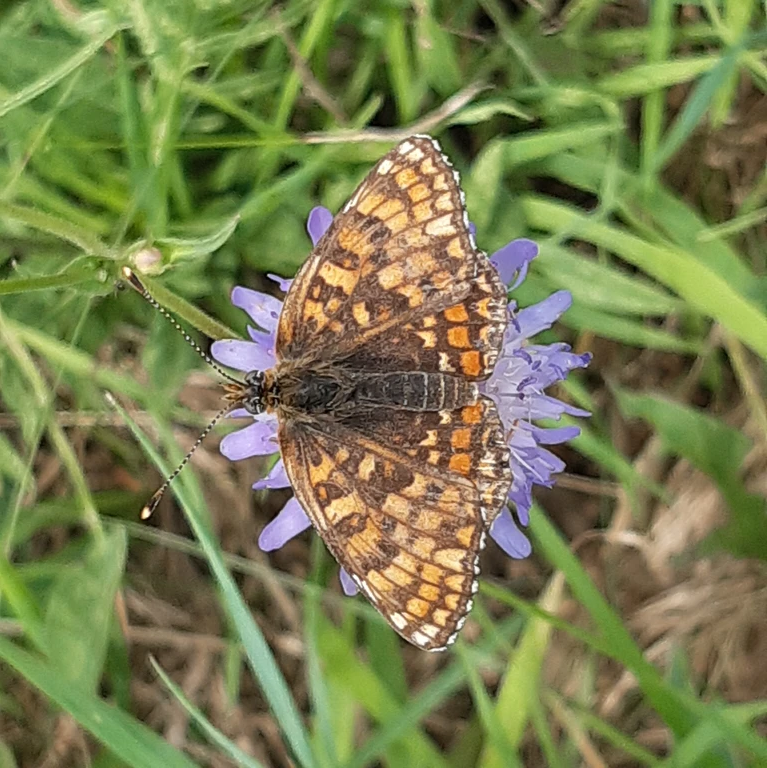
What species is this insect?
Melitaea phoebe
